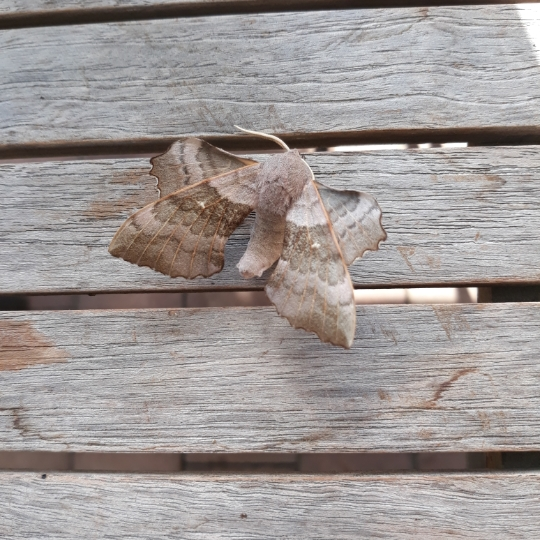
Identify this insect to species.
Laothoe populi
